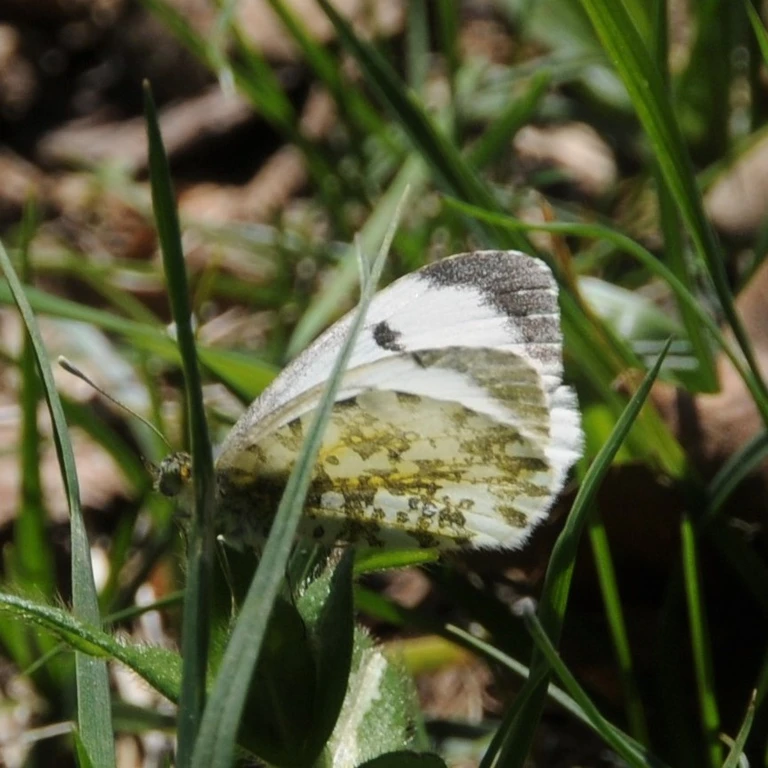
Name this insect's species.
Anthocharis cardamines
